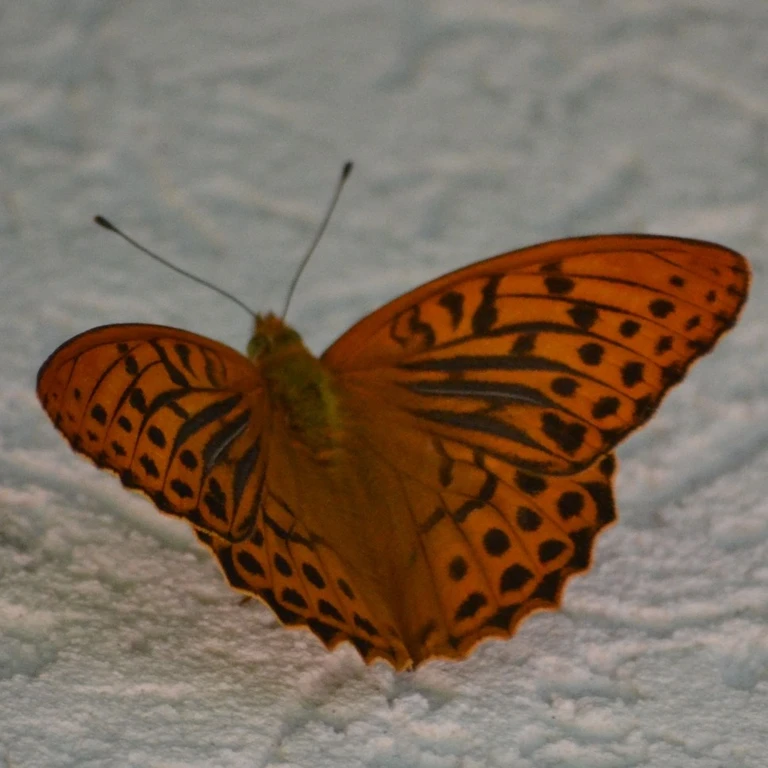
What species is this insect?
Argynnis paphia
